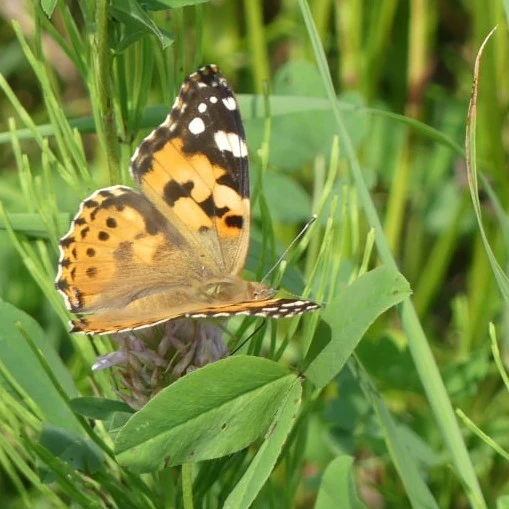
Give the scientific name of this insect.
Vanessa cardui
